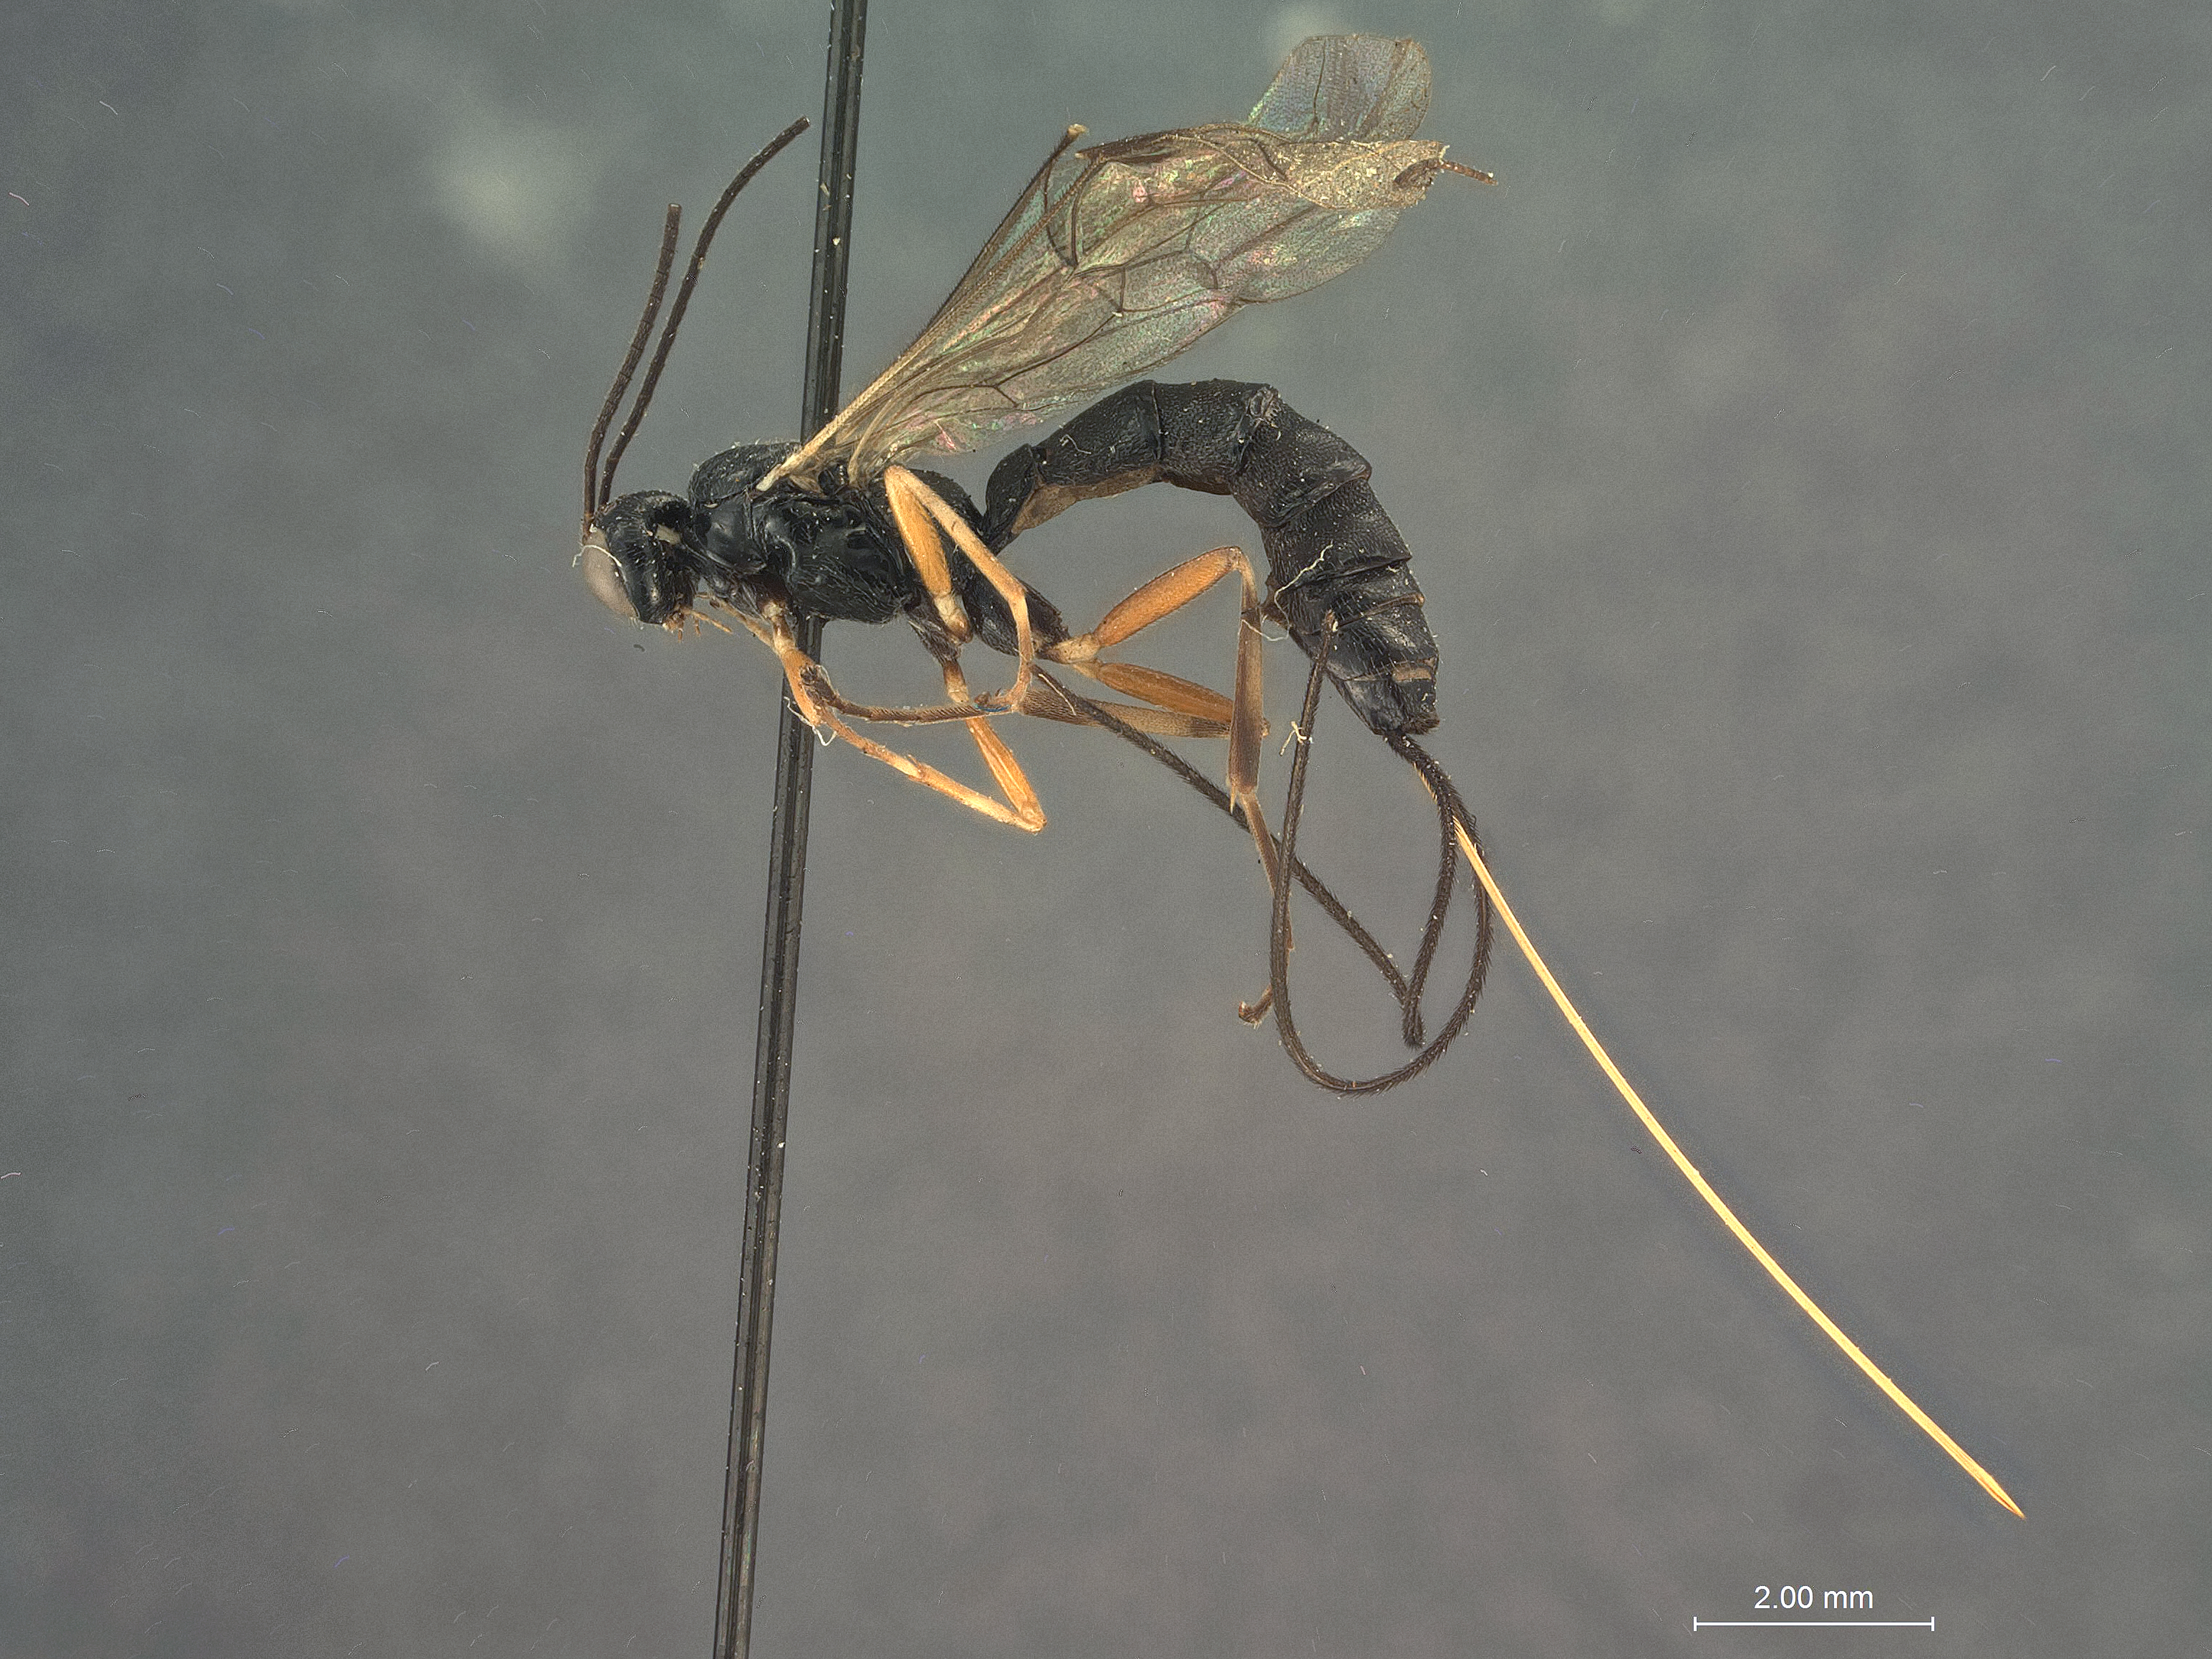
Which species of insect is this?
Scambus ephialtoides
